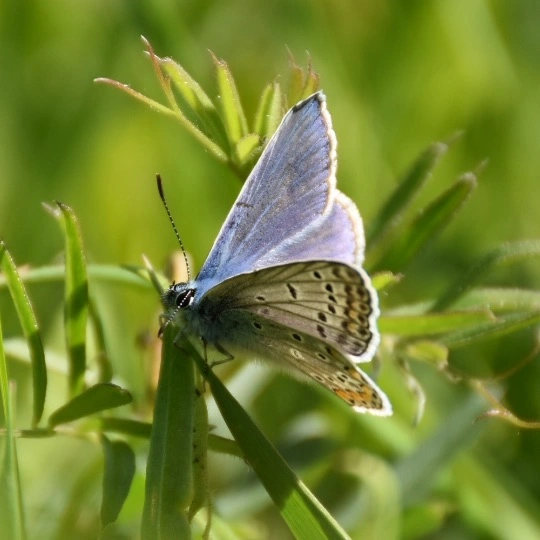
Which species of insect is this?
Polyommatus icarus
